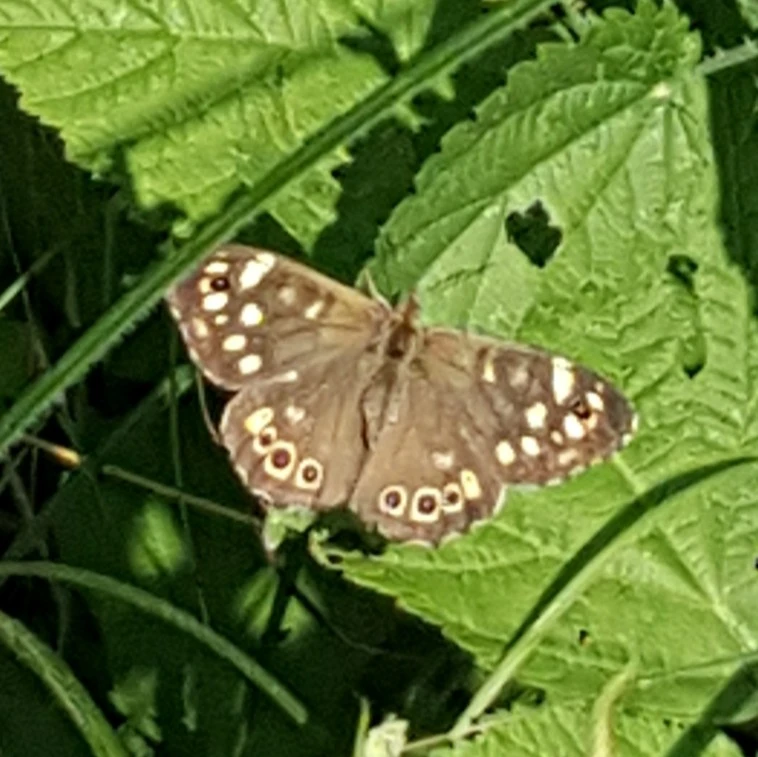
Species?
Pararge aegeria
